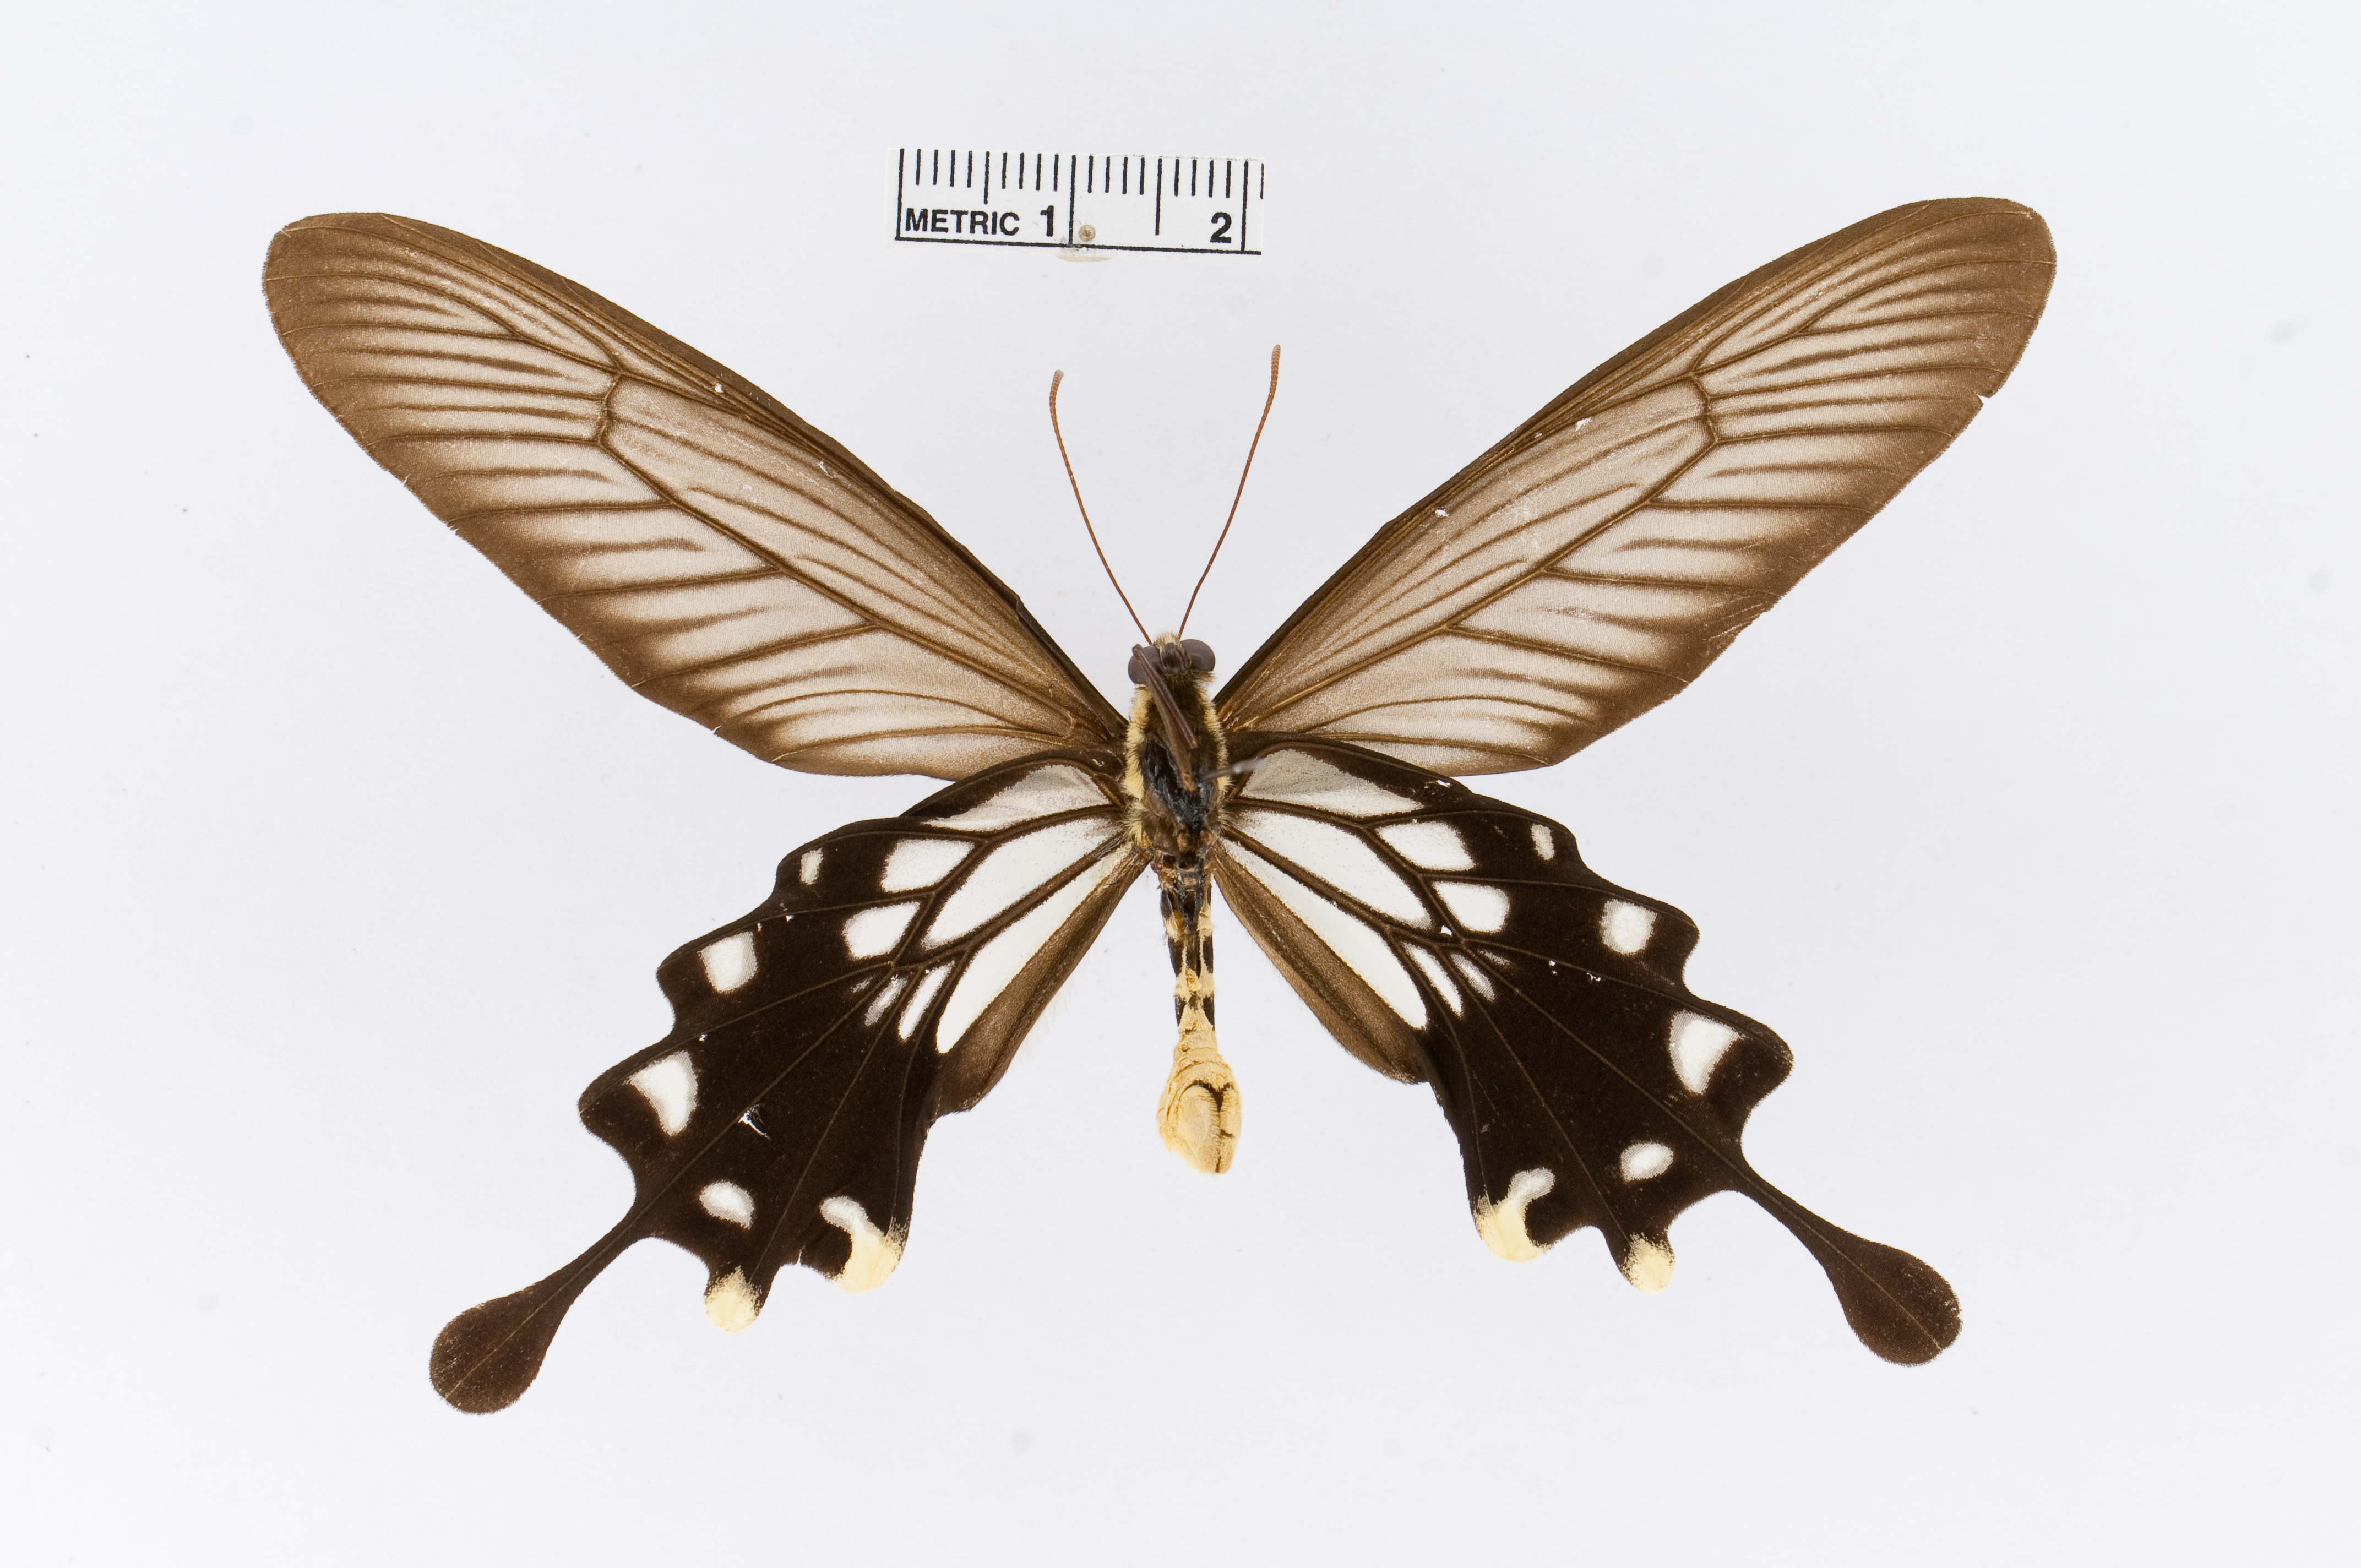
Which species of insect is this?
Losaria coon
